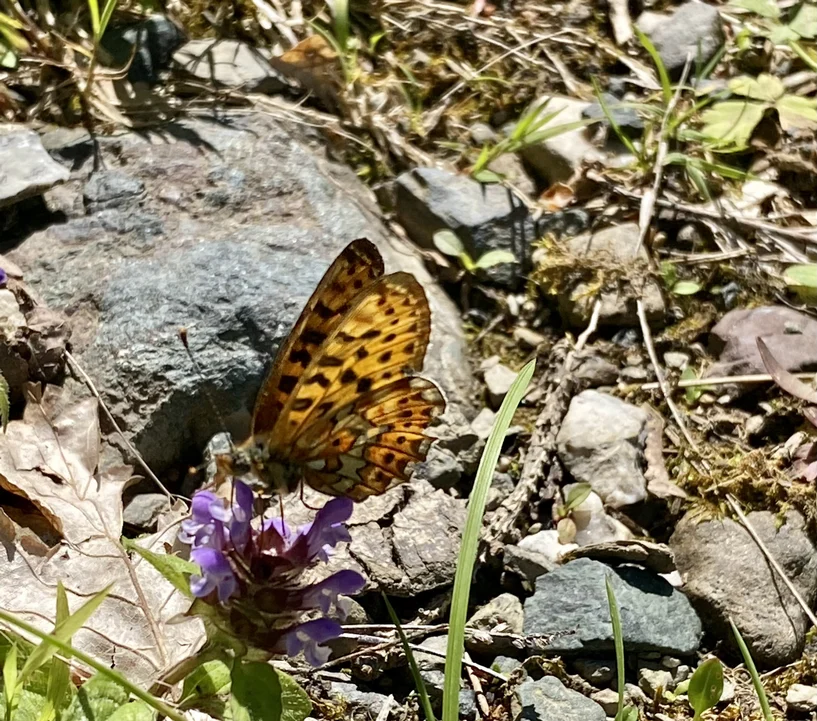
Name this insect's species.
Boloria euphrosyne (also Clossiana euphrosyne)
